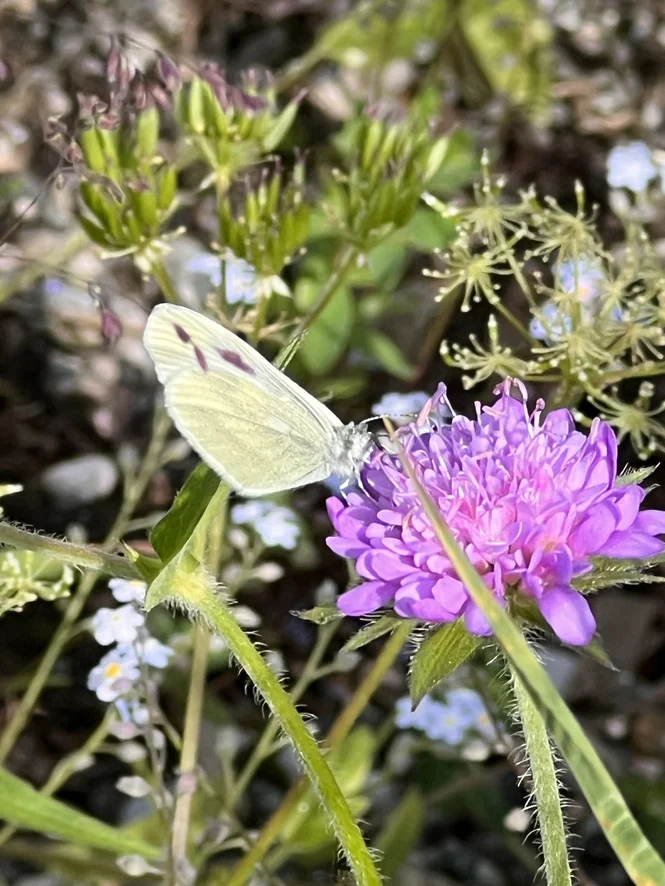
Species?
Leptidea sinapis/juvernica
